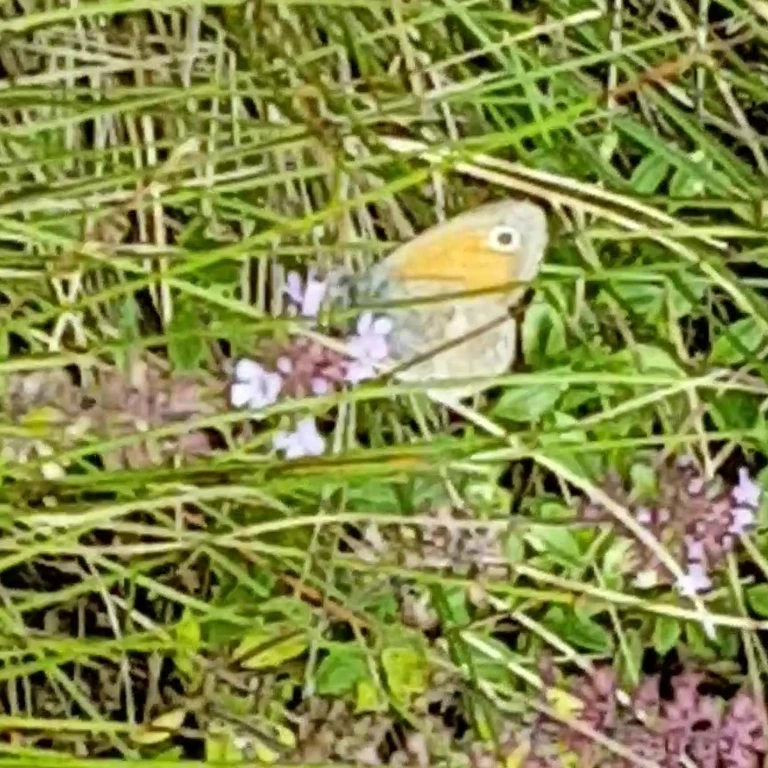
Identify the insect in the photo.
Coenonympha pamphilus
